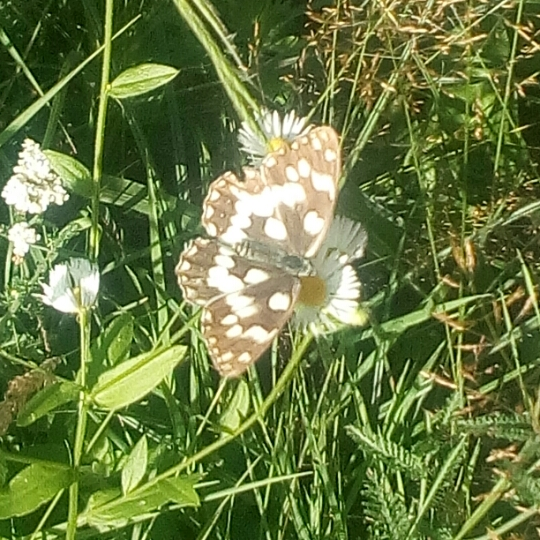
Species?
Melanargia galathea
